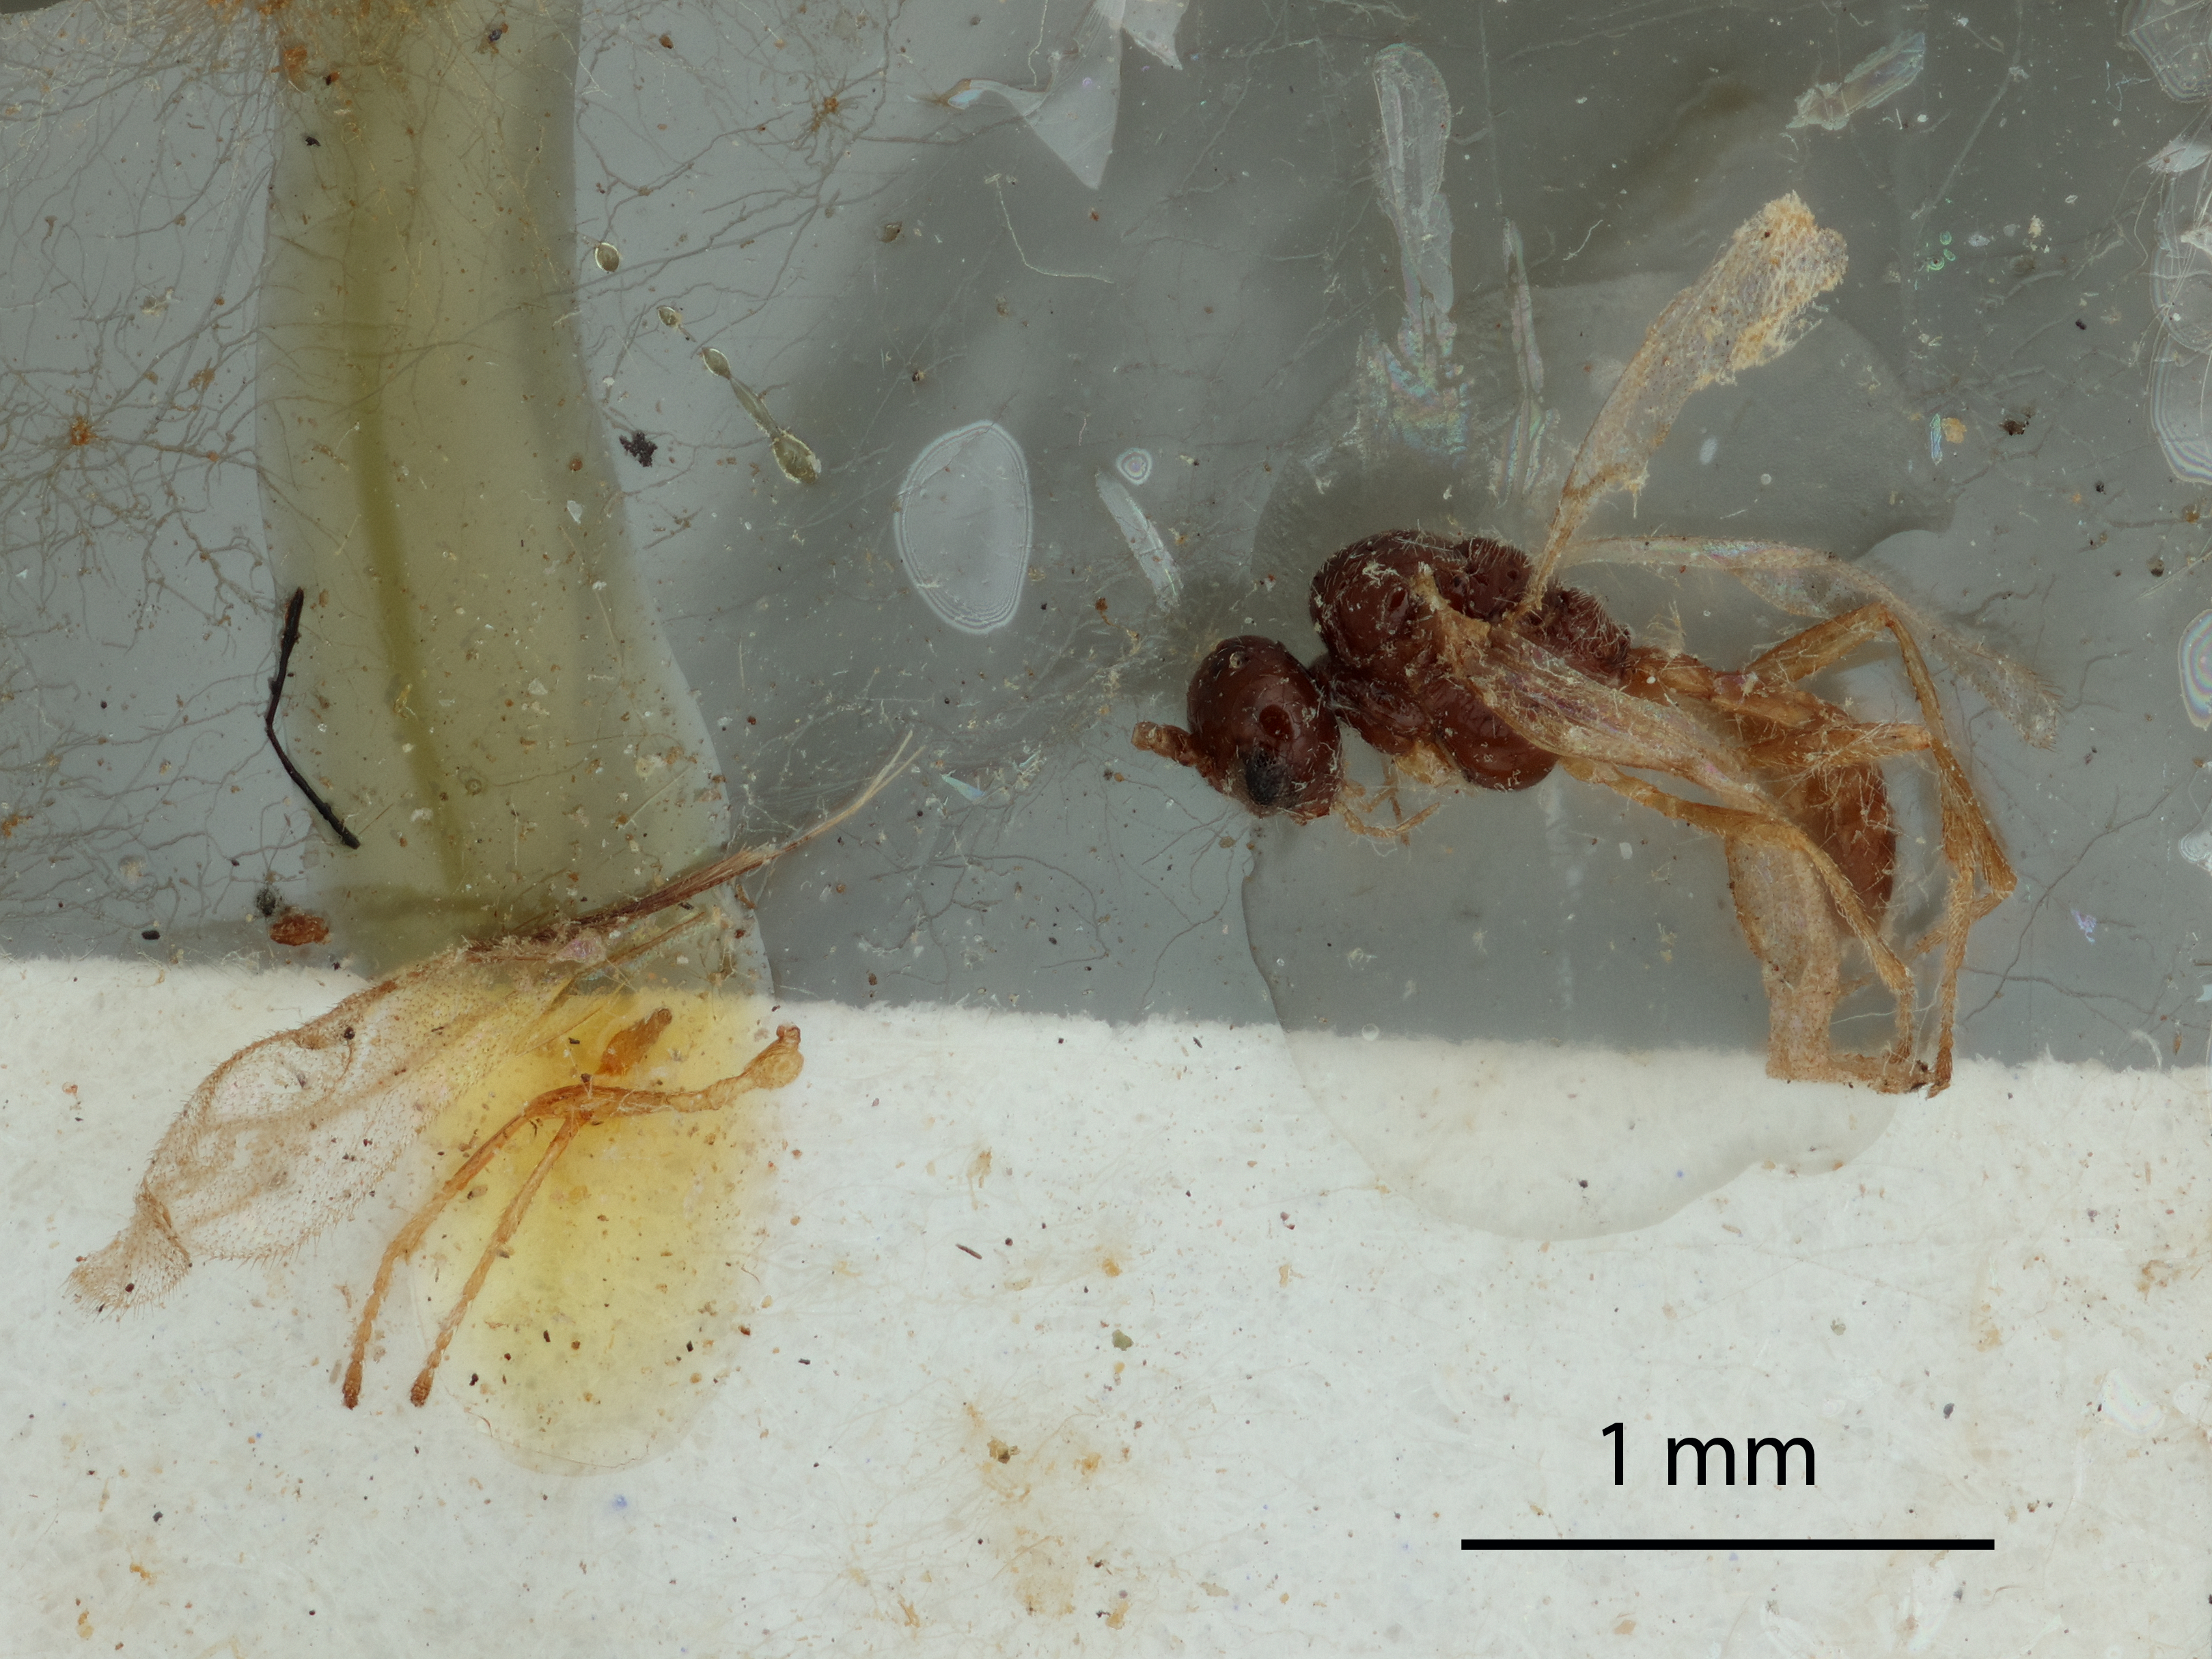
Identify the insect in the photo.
Paron cerasaphis
